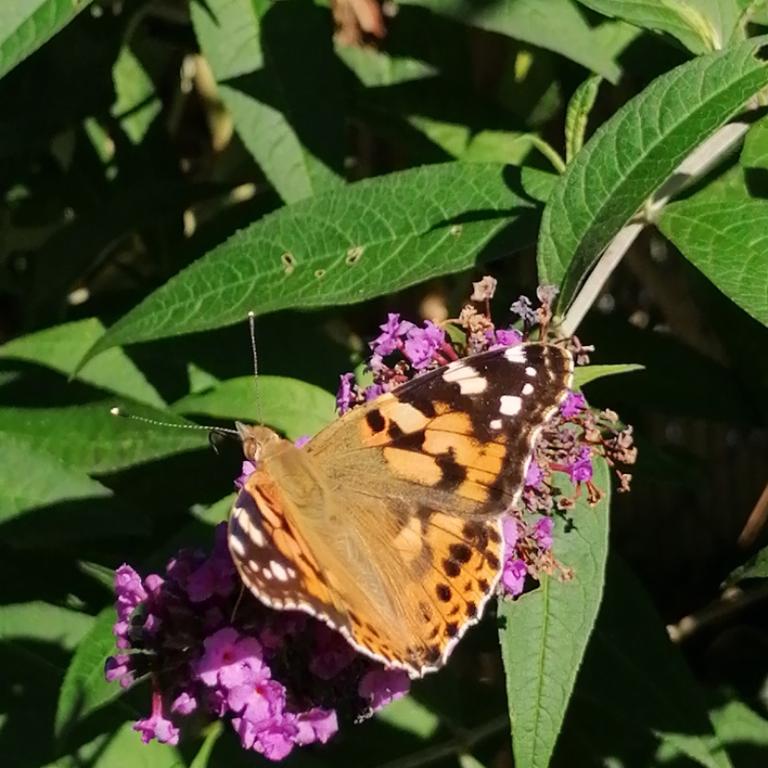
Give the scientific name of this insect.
Vanessa cardui
